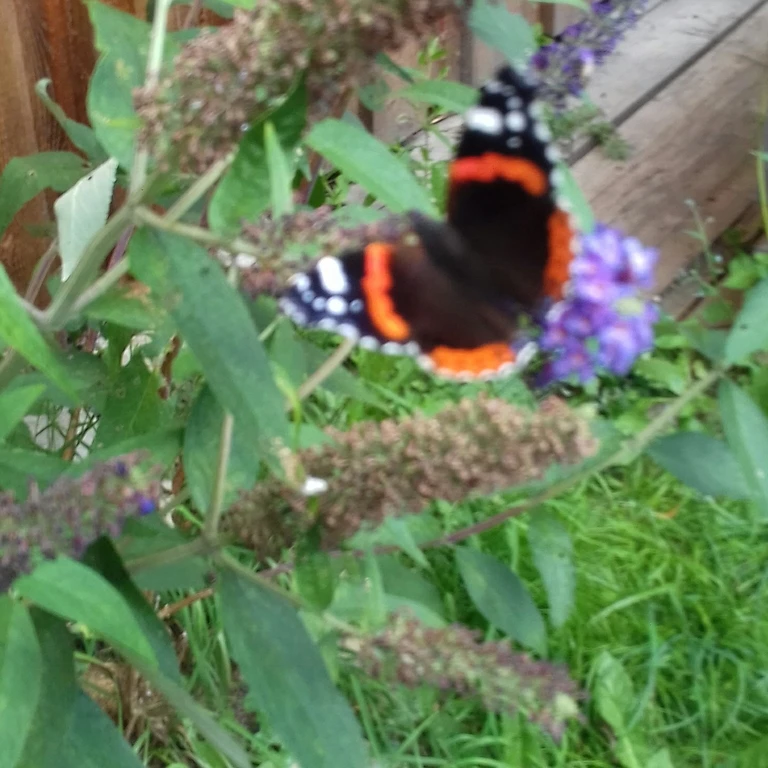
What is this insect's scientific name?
Vanessa atalanta
